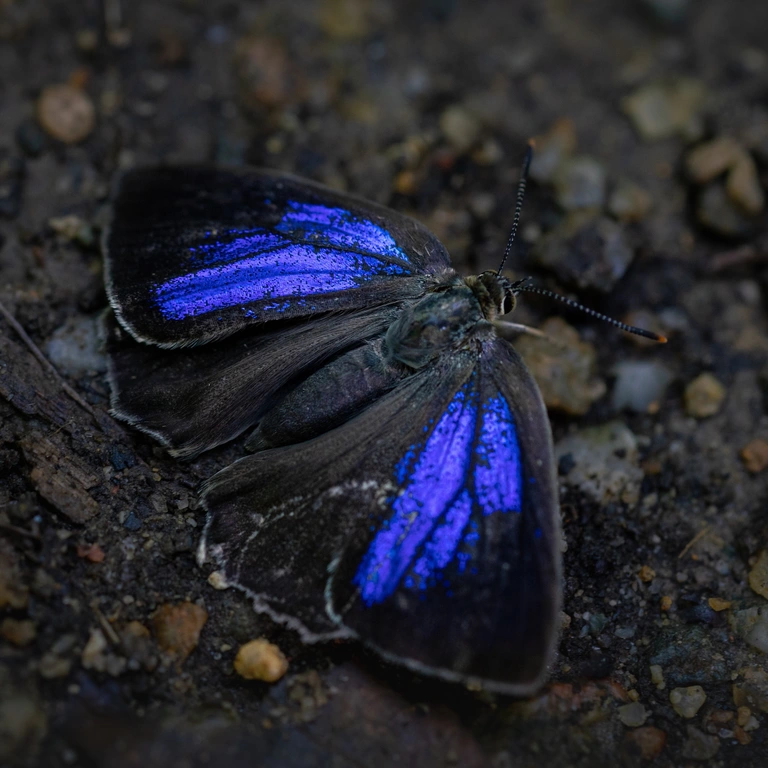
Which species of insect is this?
Favonius quercus (also Quercusia quercus)
